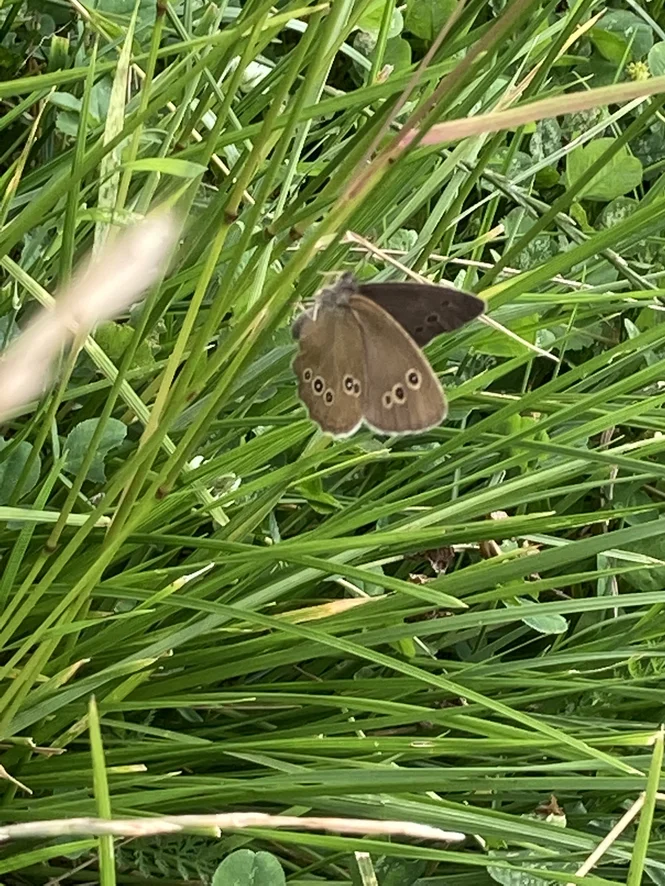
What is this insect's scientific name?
Aphantopus hyperantus
